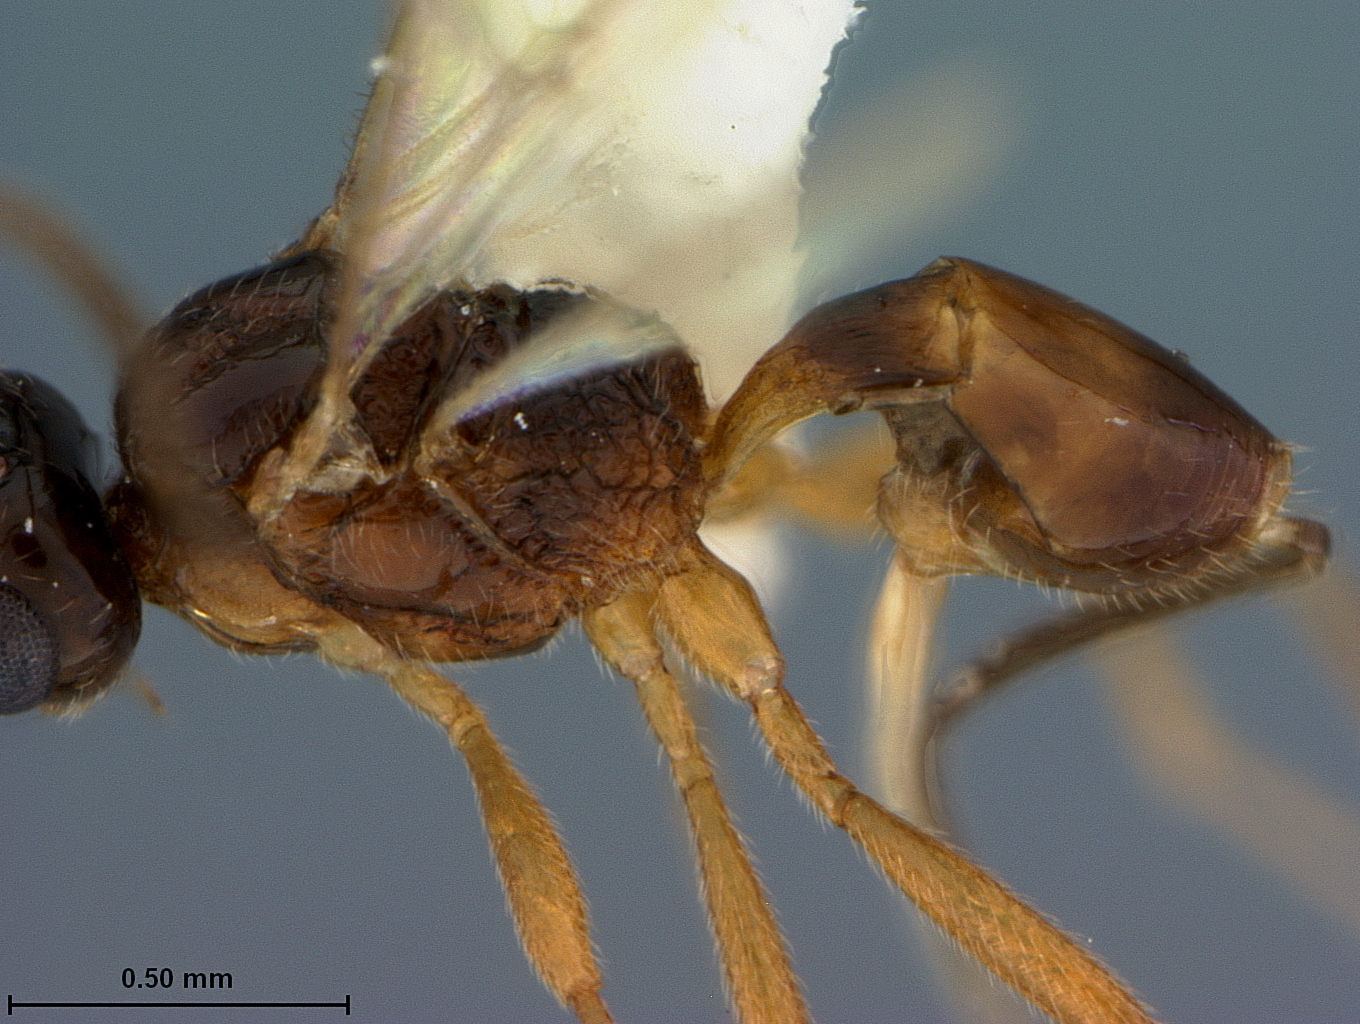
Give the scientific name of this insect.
Microctonus pilatus
